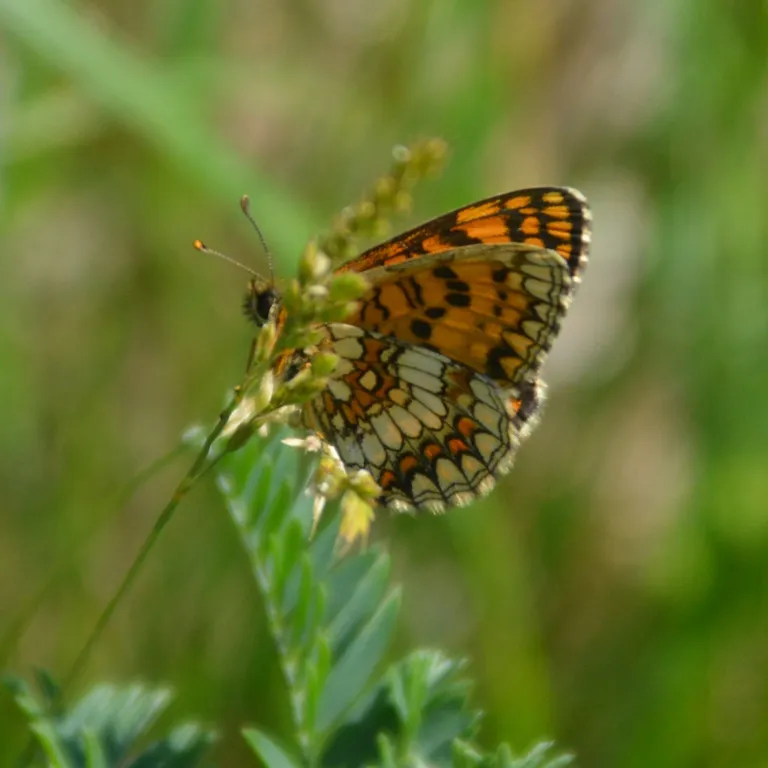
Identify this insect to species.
Melitaea athalia
